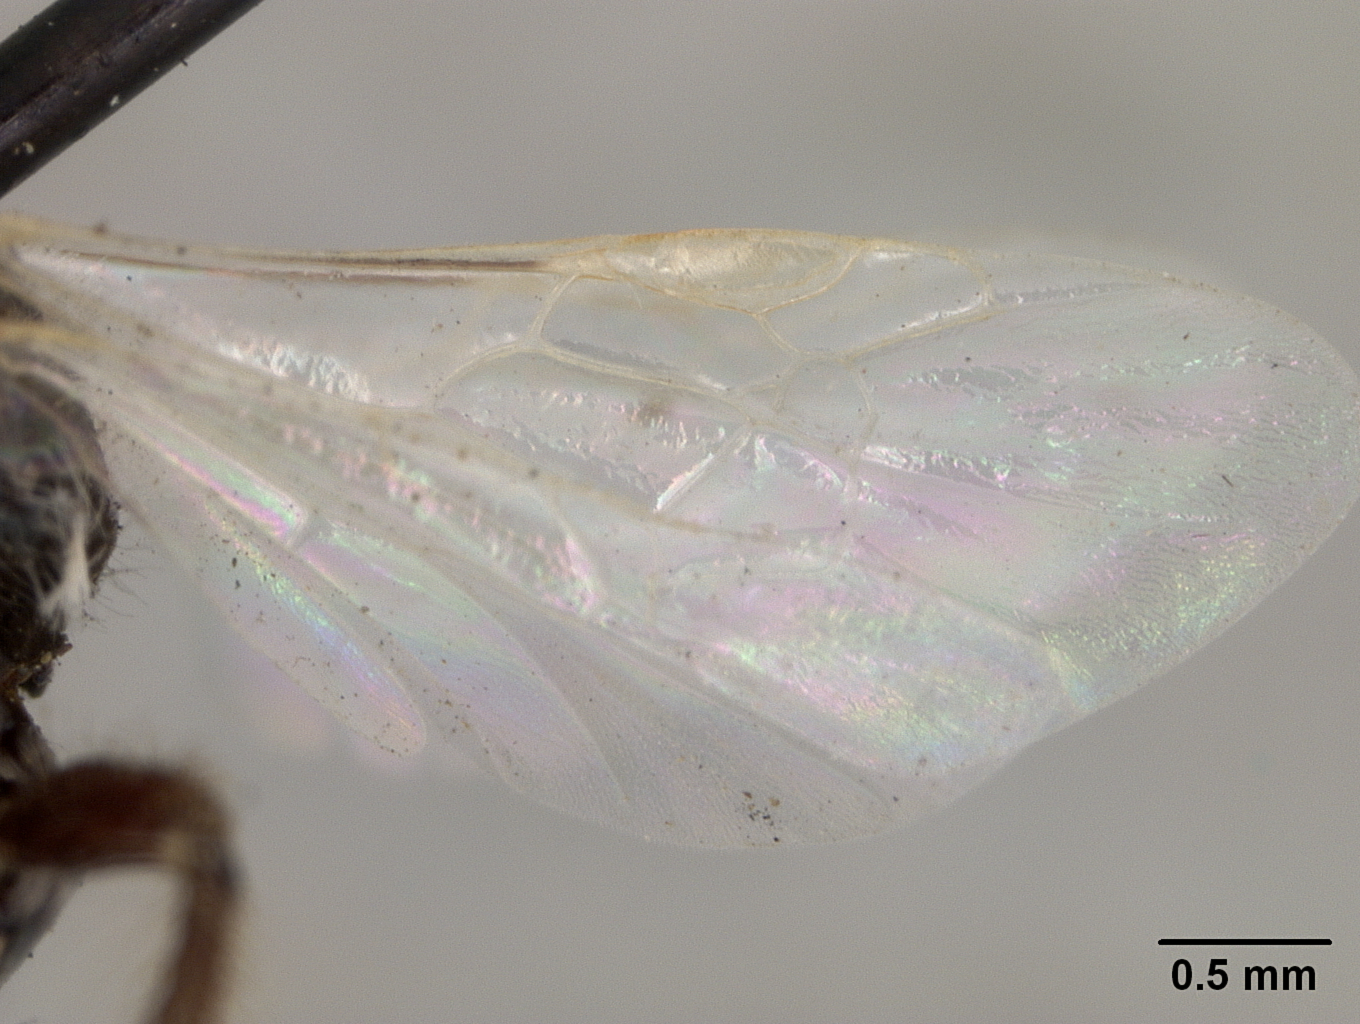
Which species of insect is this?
Perdita novaeangliae
